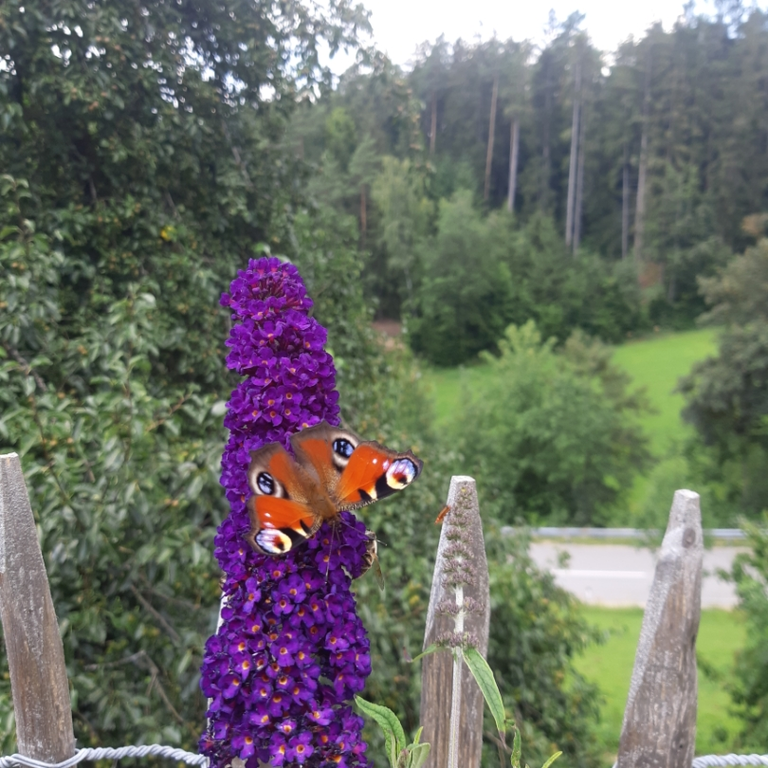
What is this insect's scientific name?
Aglais io
